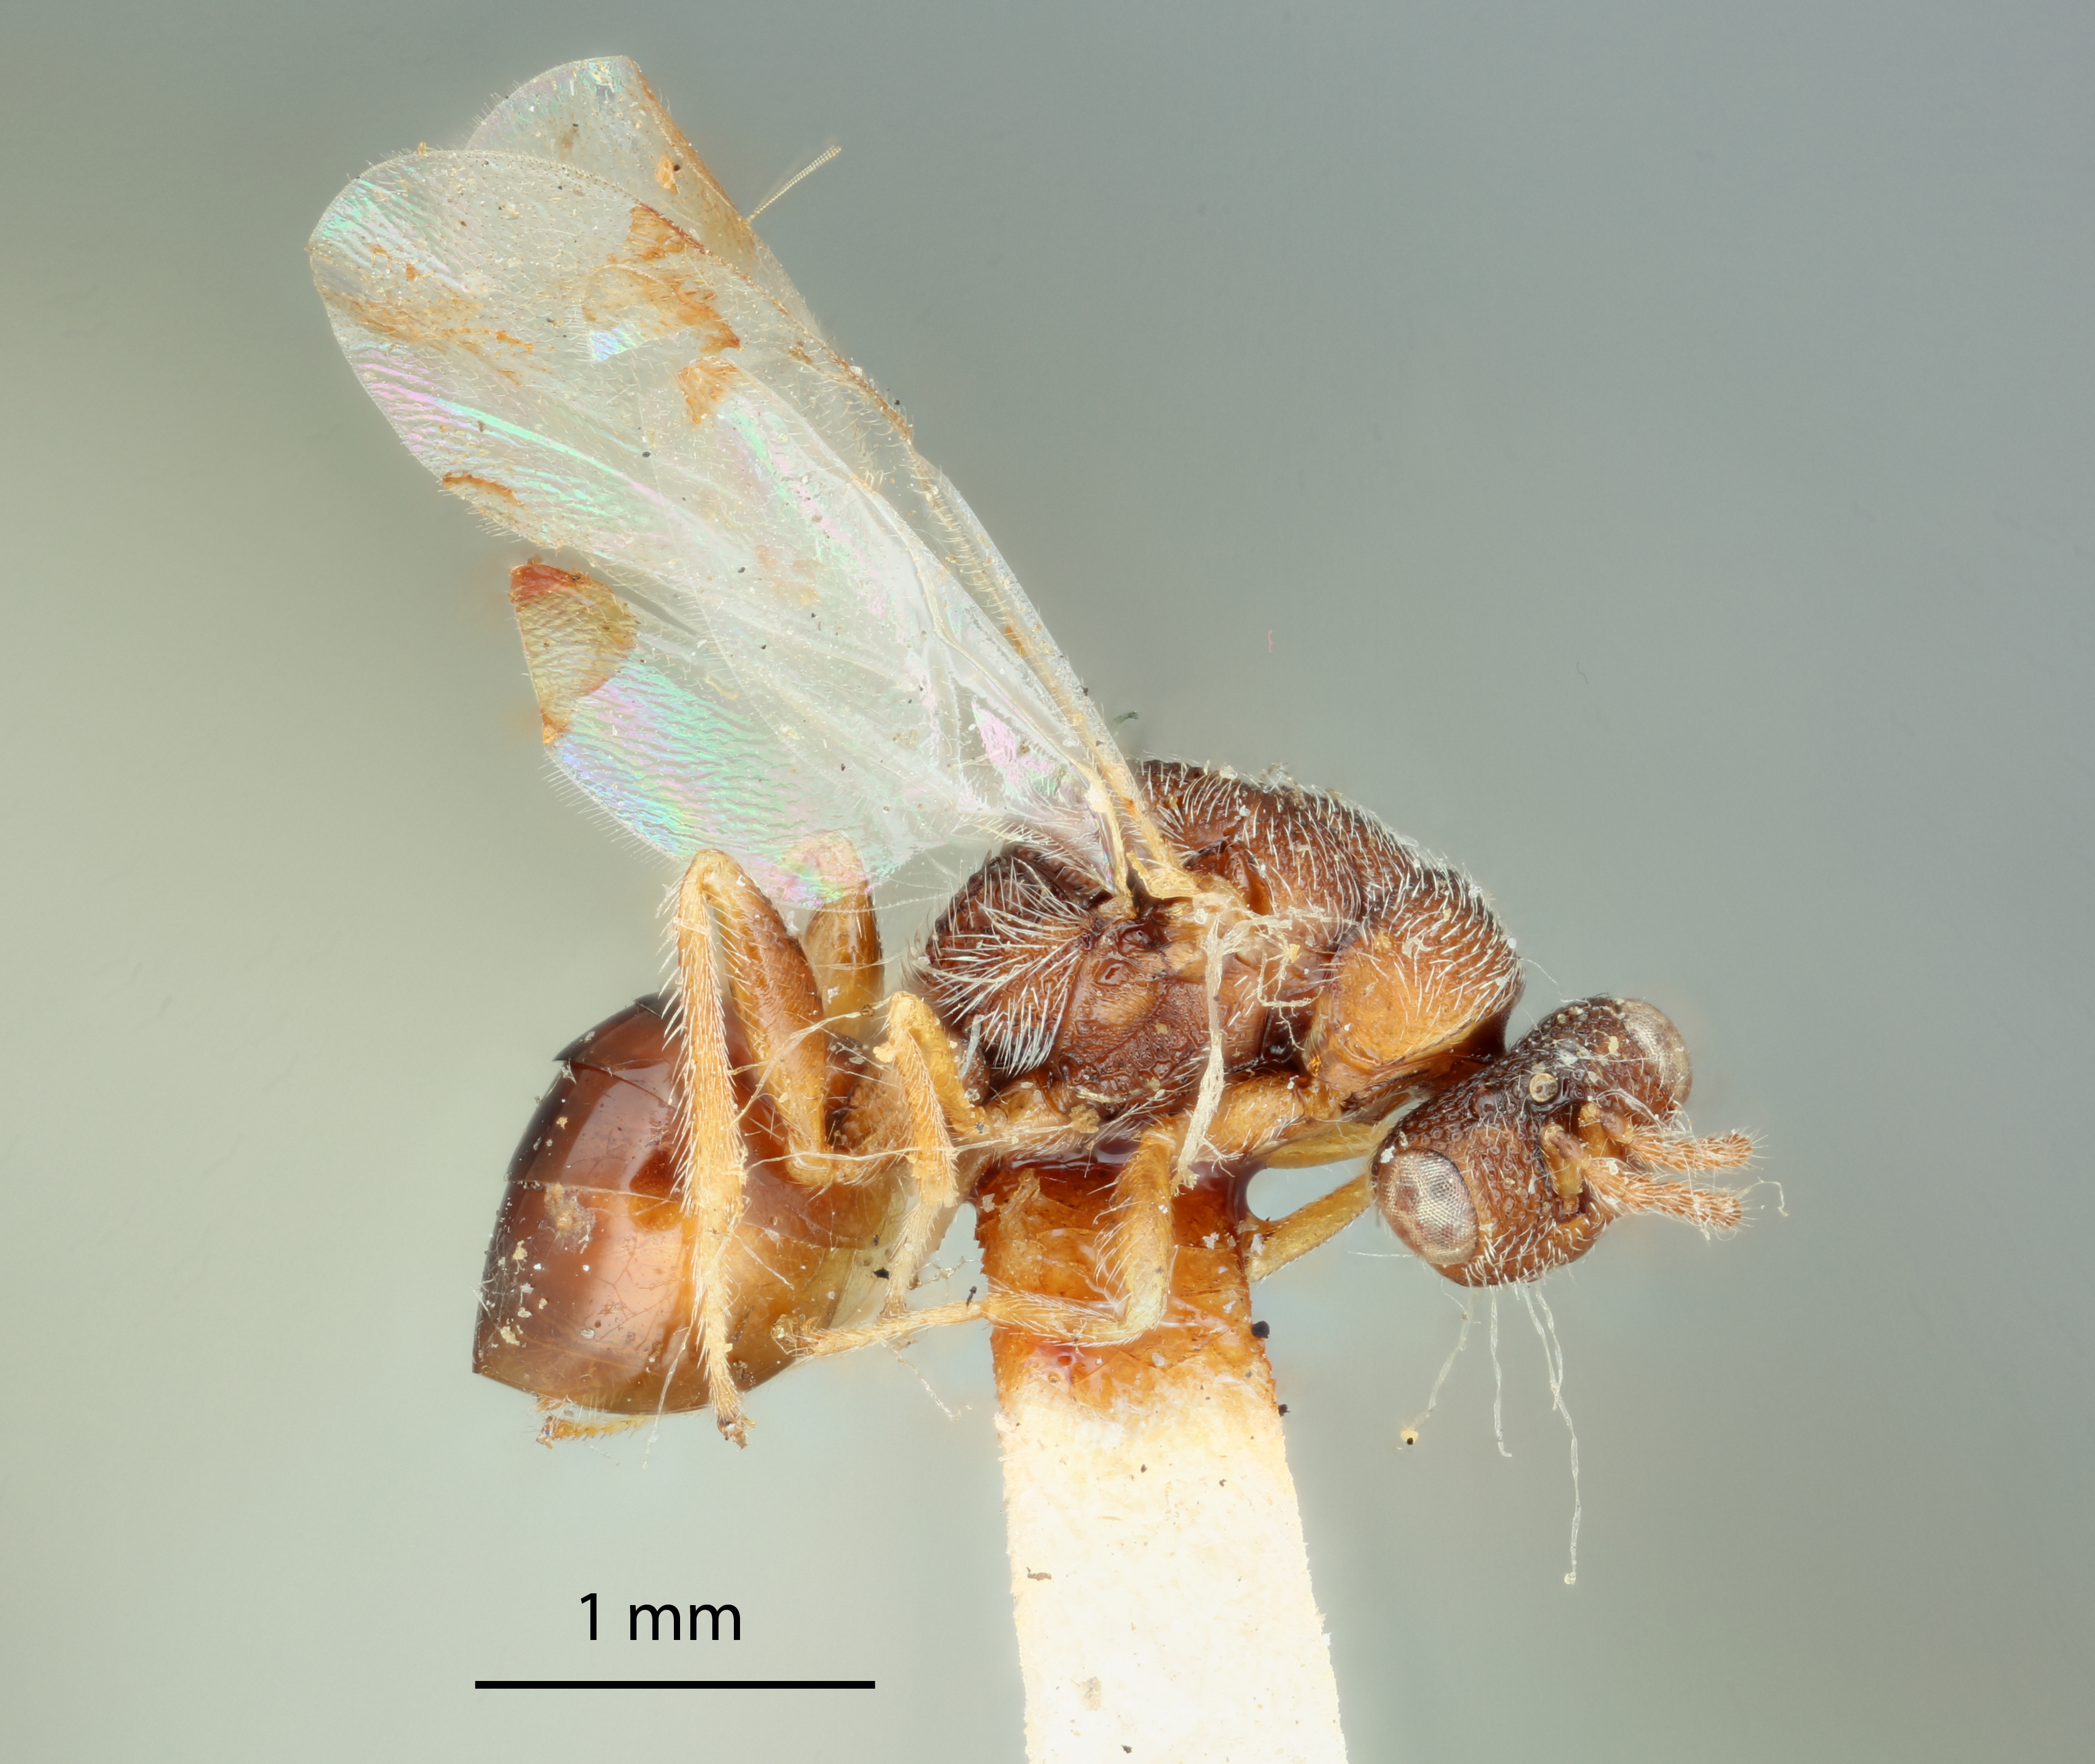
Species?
Eurytoma hakonensis
